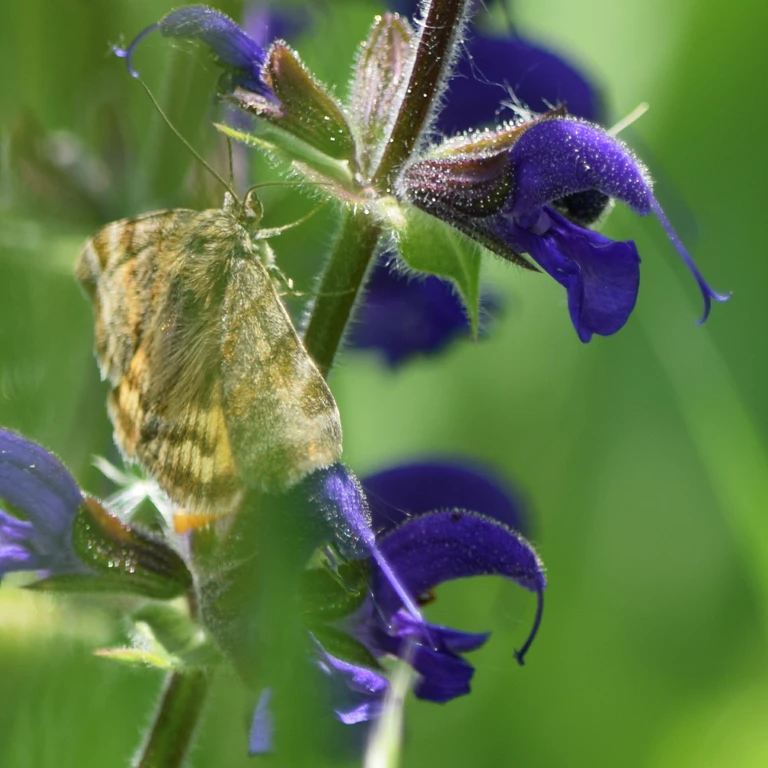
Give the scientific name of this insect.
Euclidia glyphica
